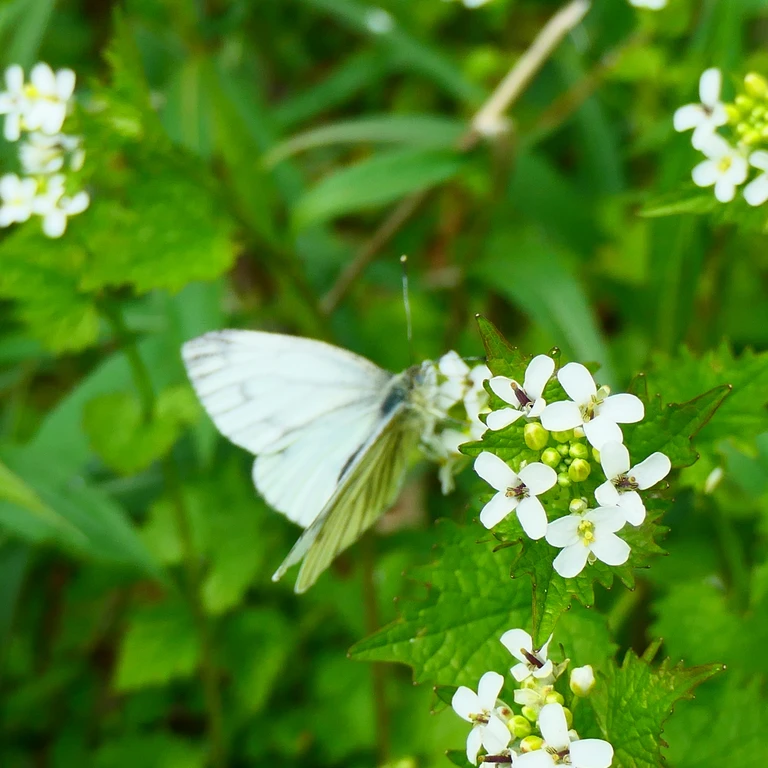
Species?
Pieris napi
